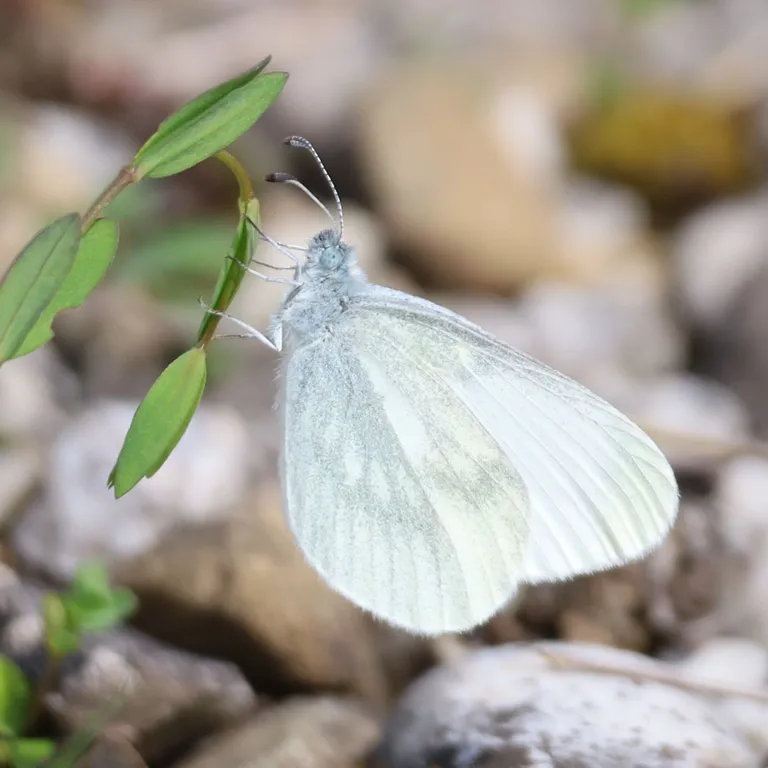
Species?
Leptidea sinapis/juvernica
